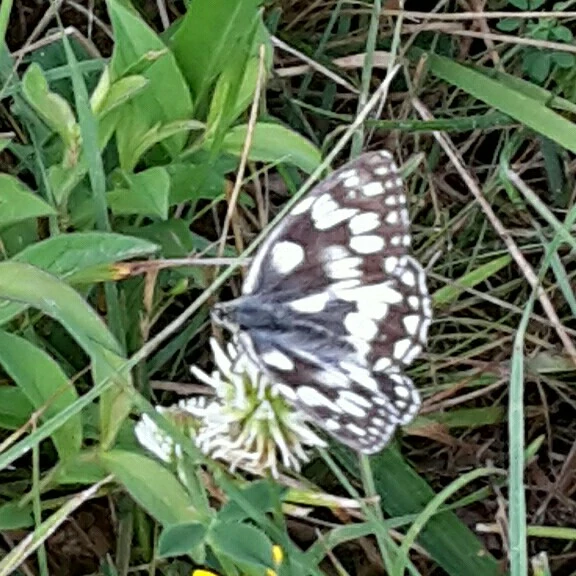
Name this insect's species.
Melanargia galathea
